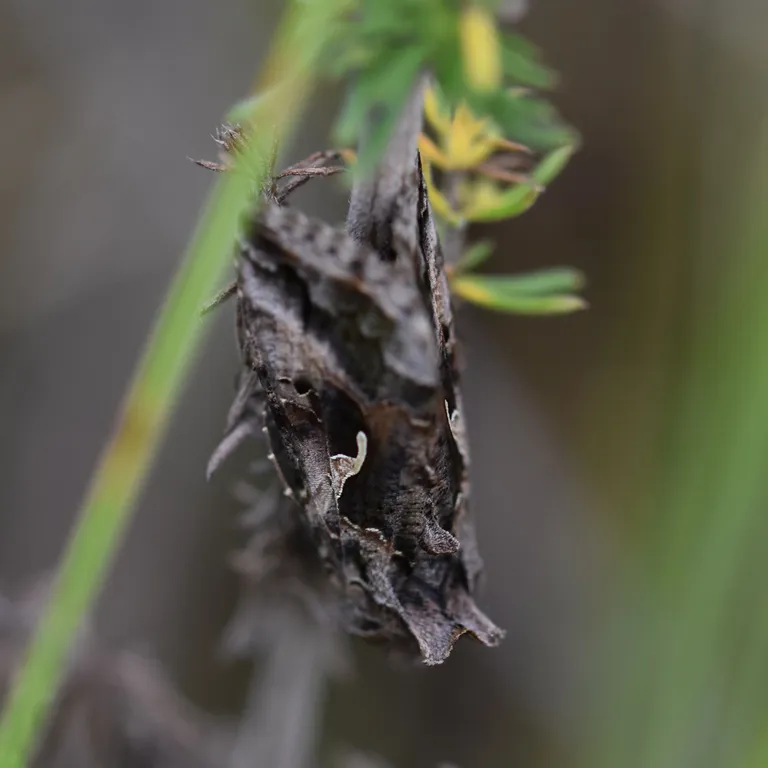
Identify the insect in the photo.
Autographa gamma
